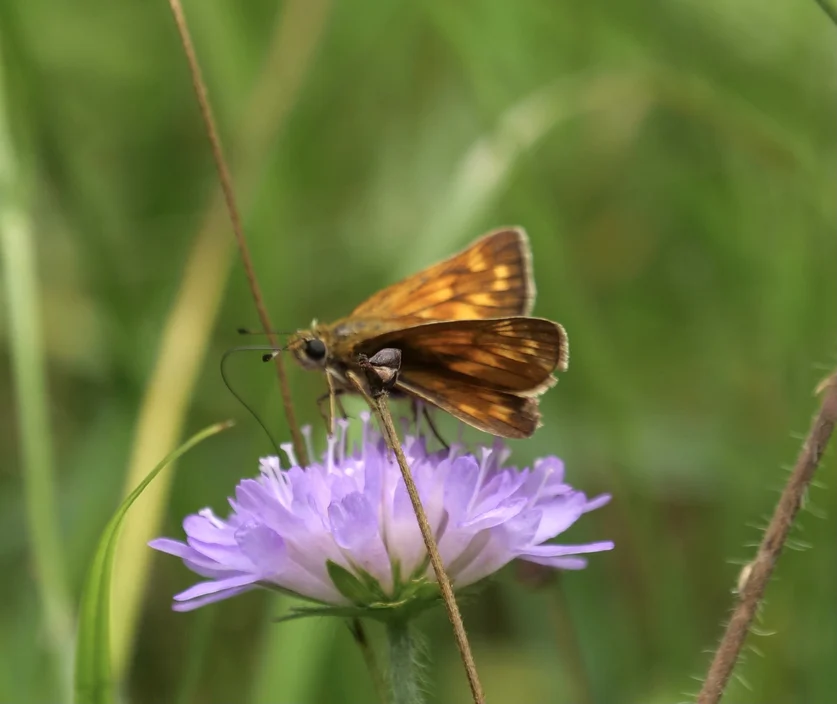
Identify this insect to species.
Ochlodes sylvanus (also Ochlodes venata)
